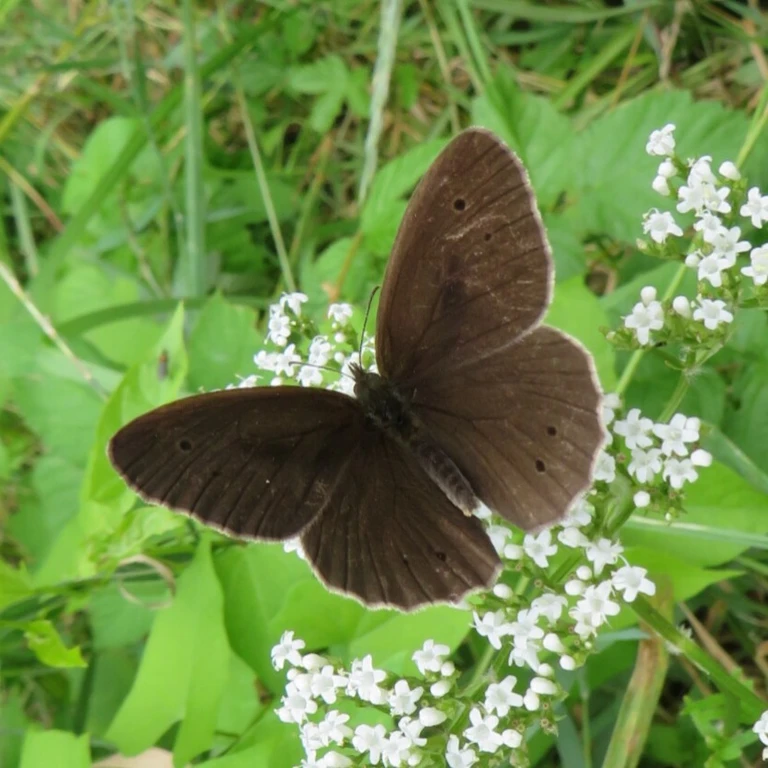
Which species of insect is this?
Aphantopus hyperantus
